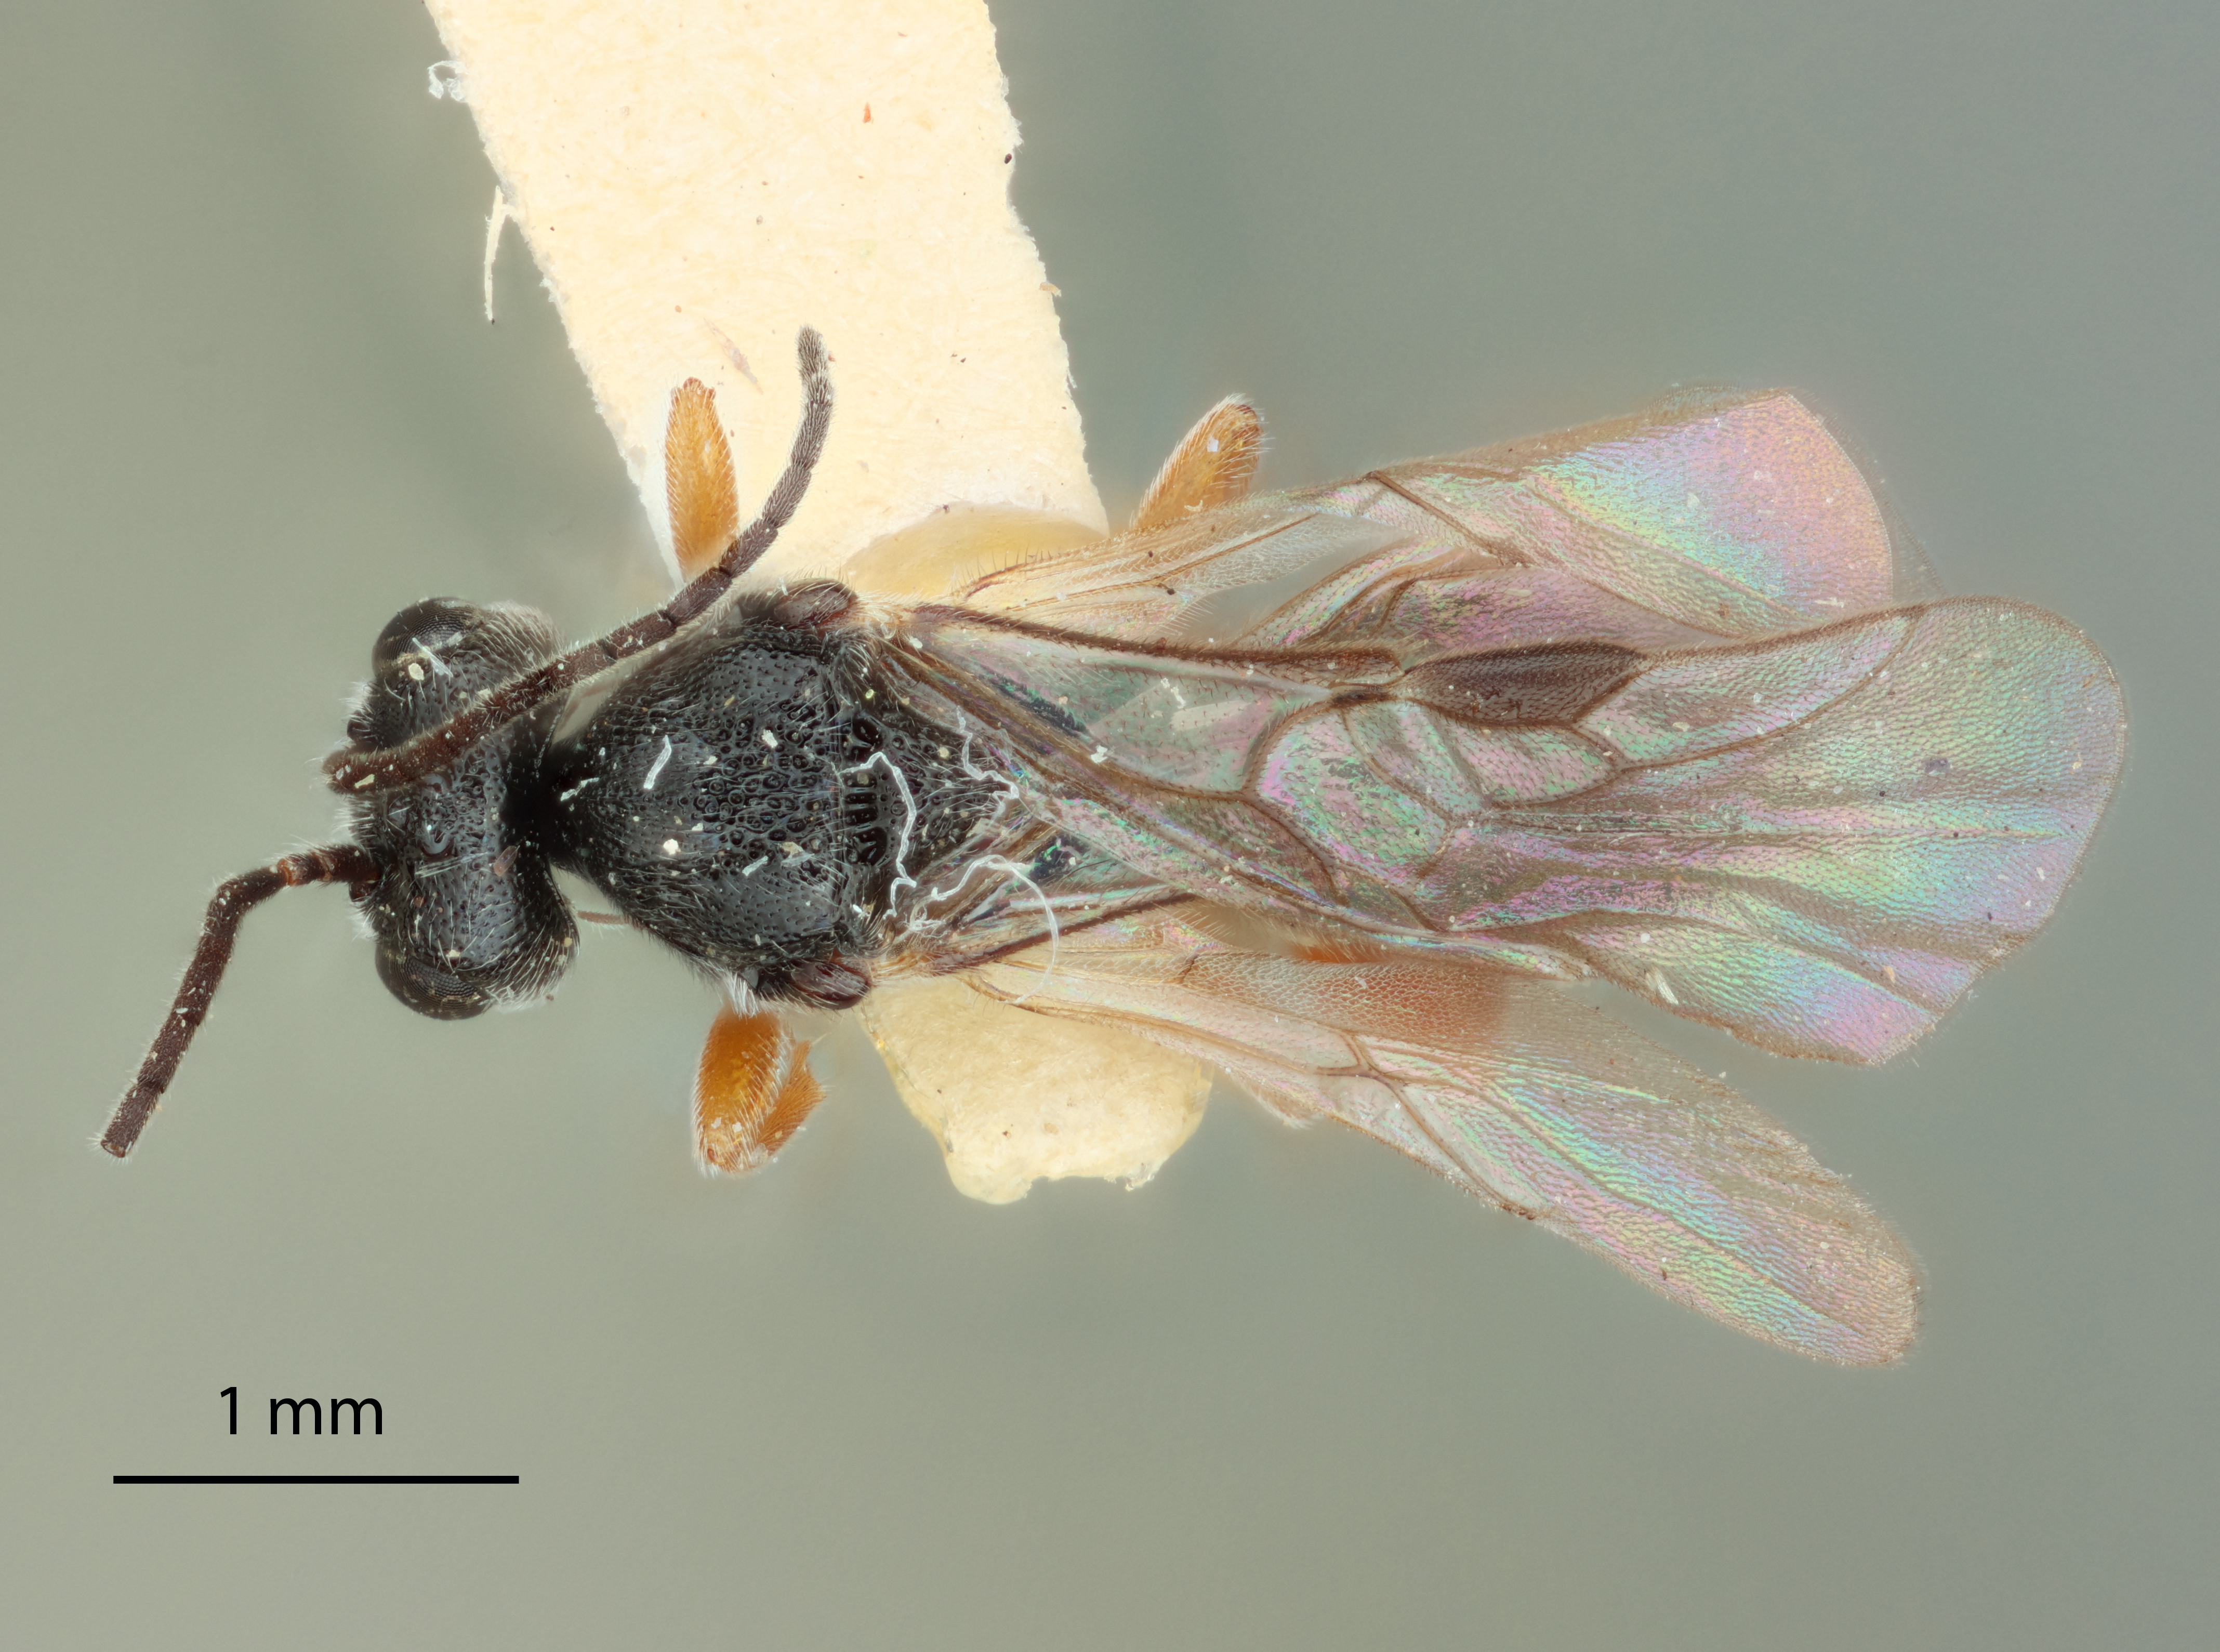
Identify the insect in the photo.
Urosigalphus neopunctifrons
